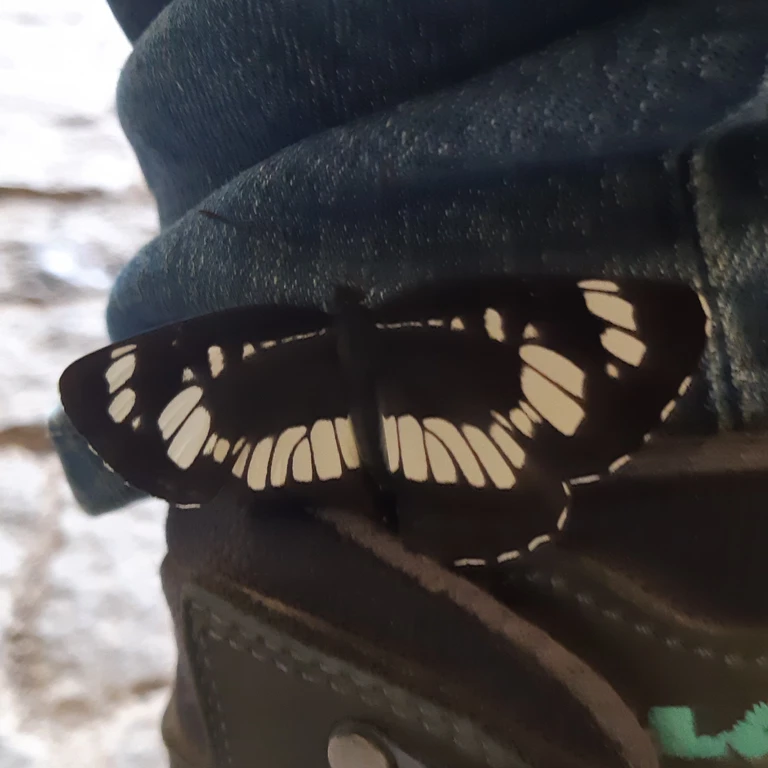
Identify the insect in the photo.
Neptis rivularis
